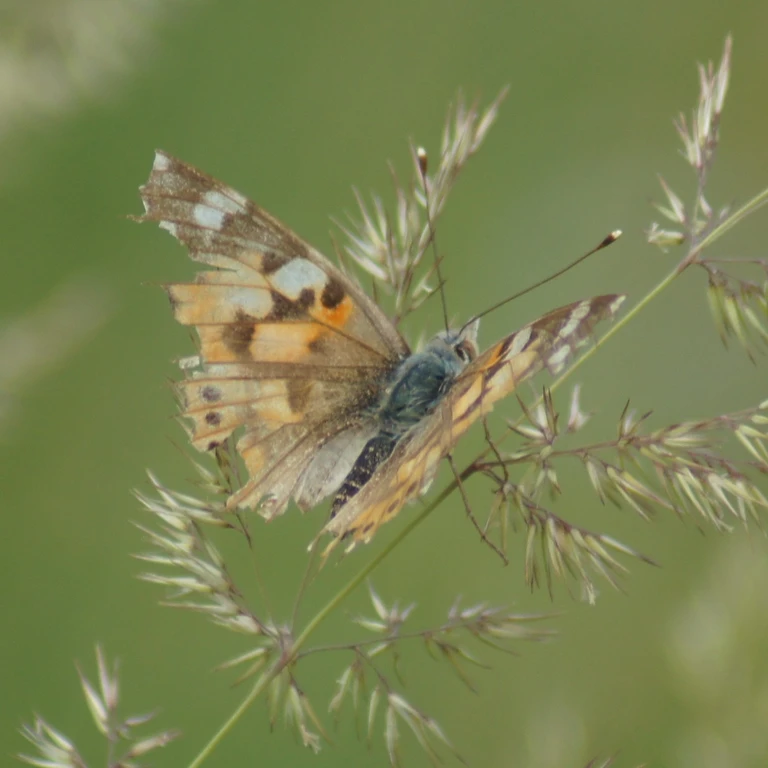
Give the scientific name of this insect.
Vanessa cardui
